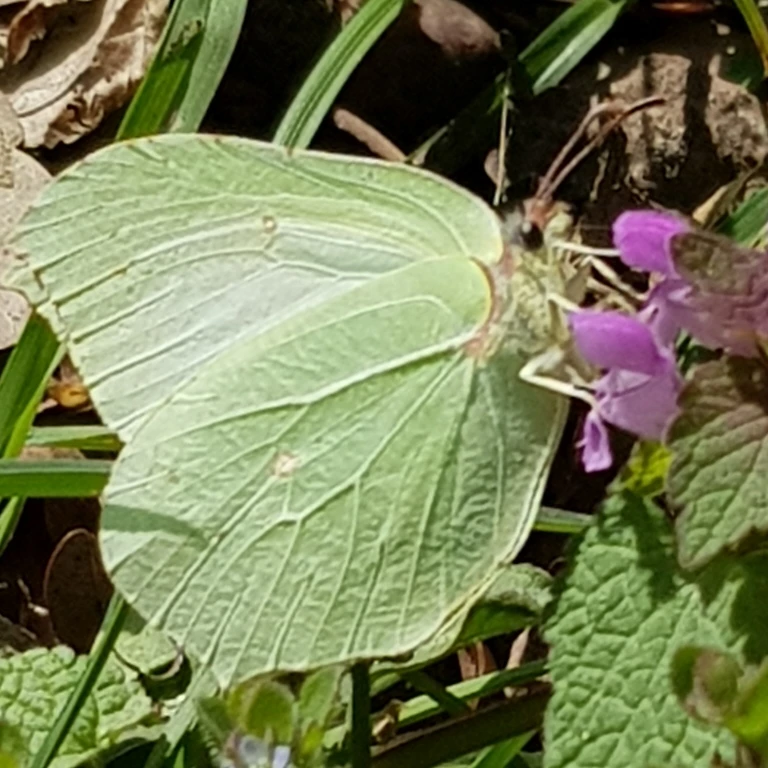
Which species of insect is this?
Gonepteryx rhamni
